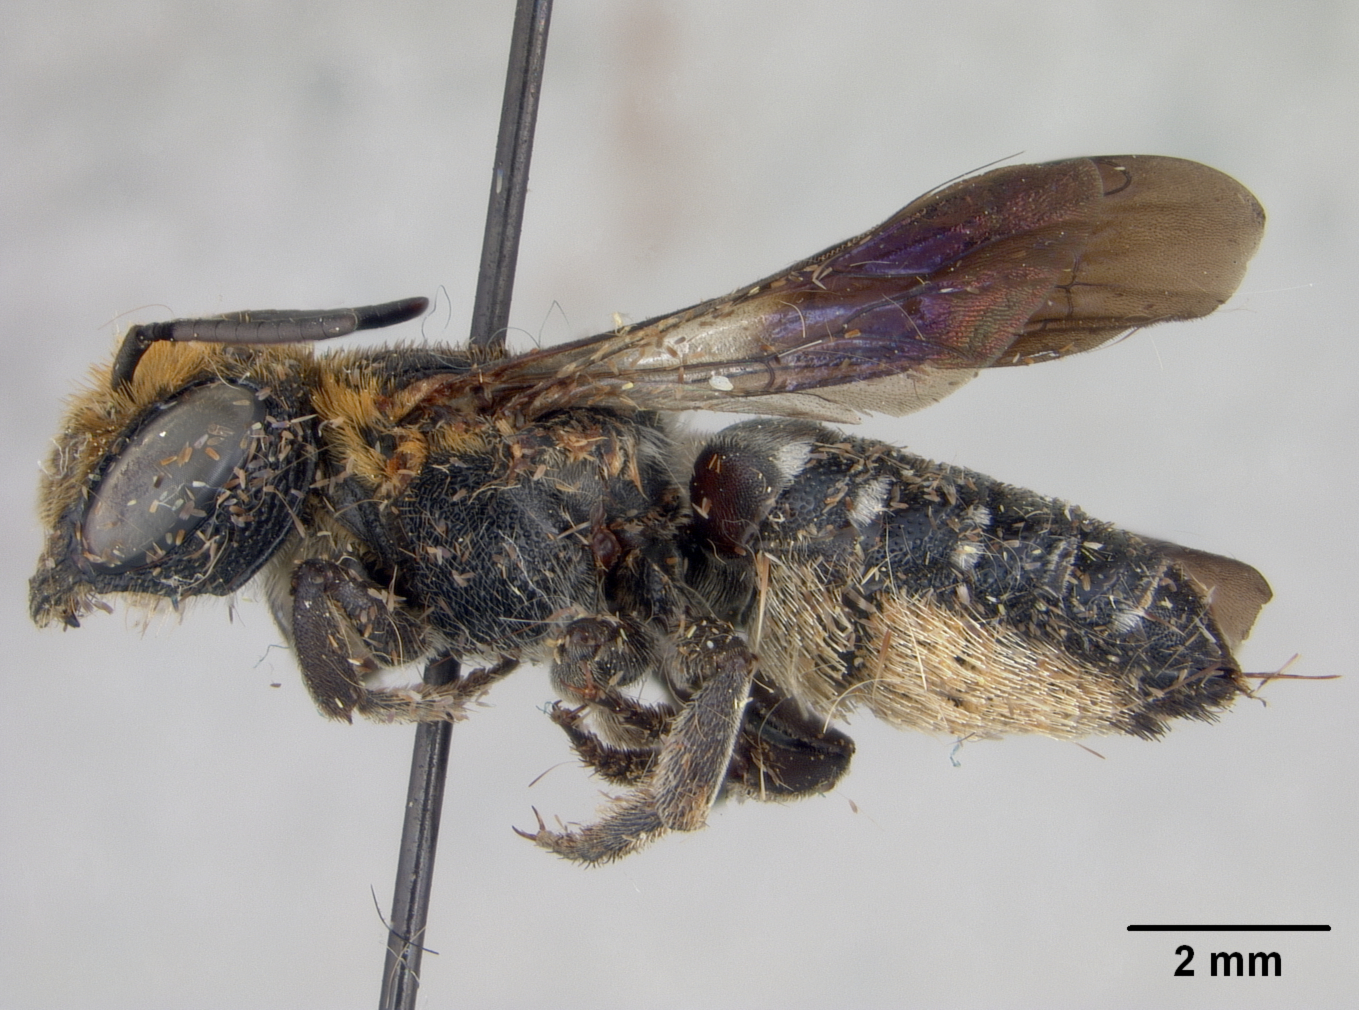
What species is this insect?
Megachile strupigera
